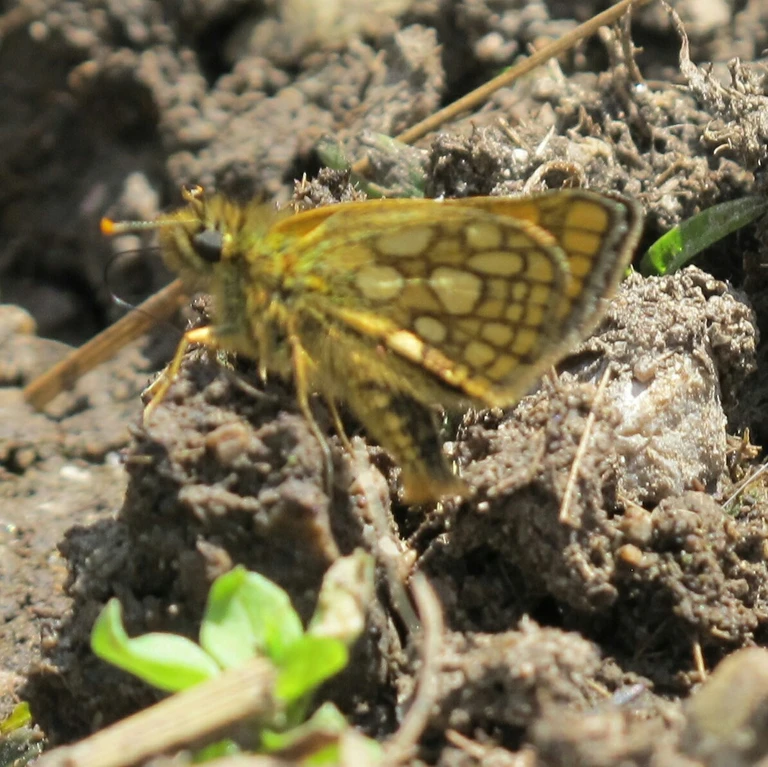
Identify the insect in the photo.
Carterocephalus palaemon
